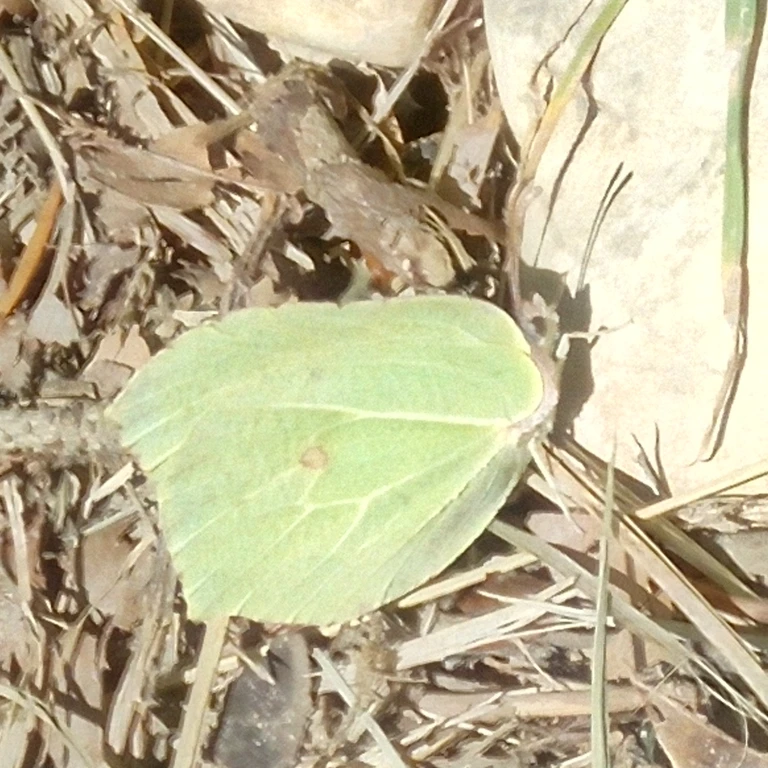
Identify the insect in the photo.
Gonepteryx rhamni
